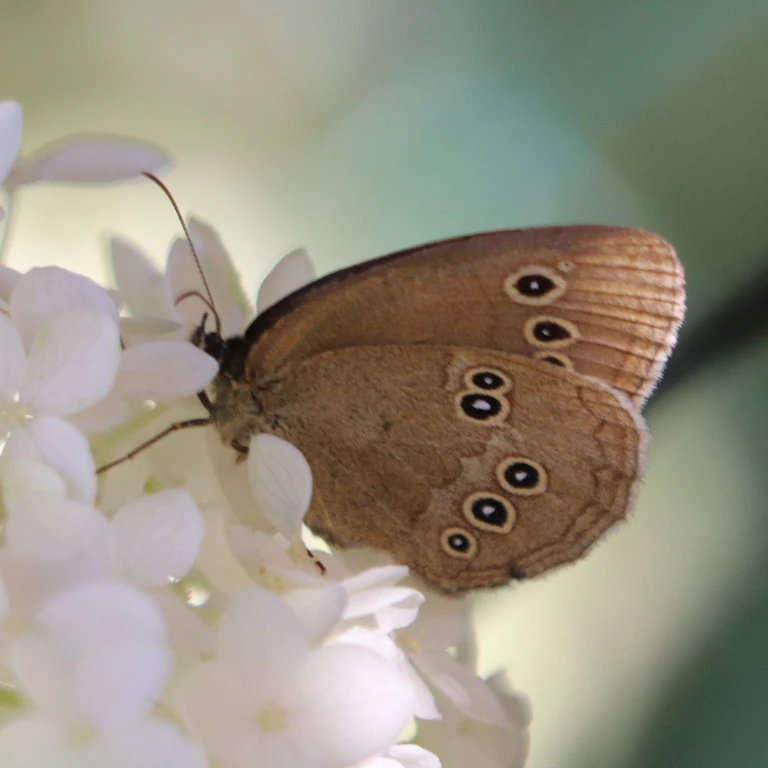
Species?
Aphantopus hyperantus
